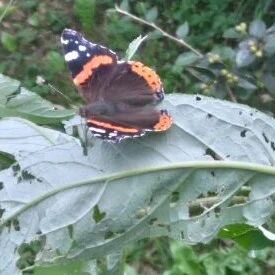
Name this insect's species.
Vanessa atalanta
